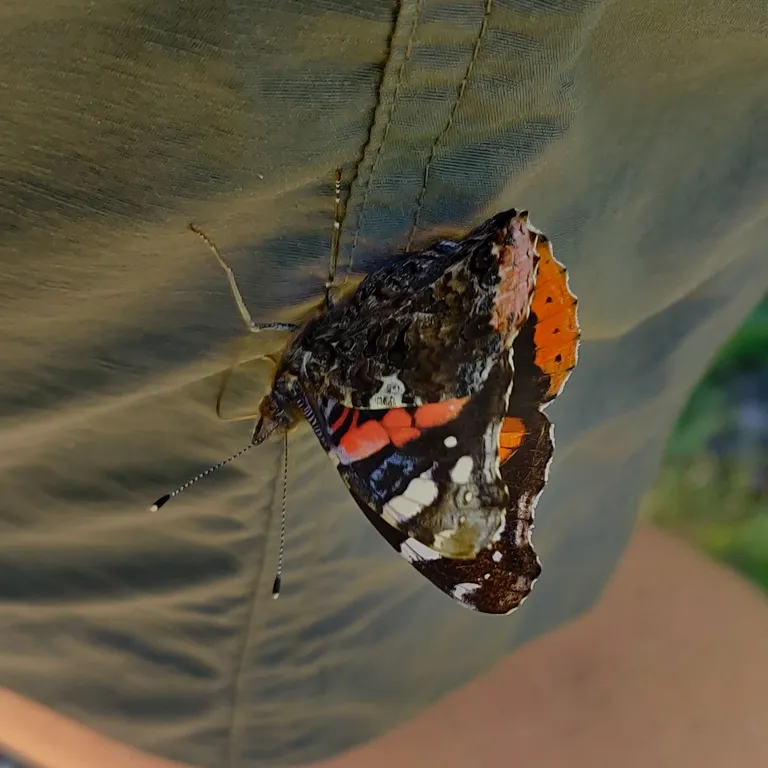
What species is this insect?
Vanessa atalanta
